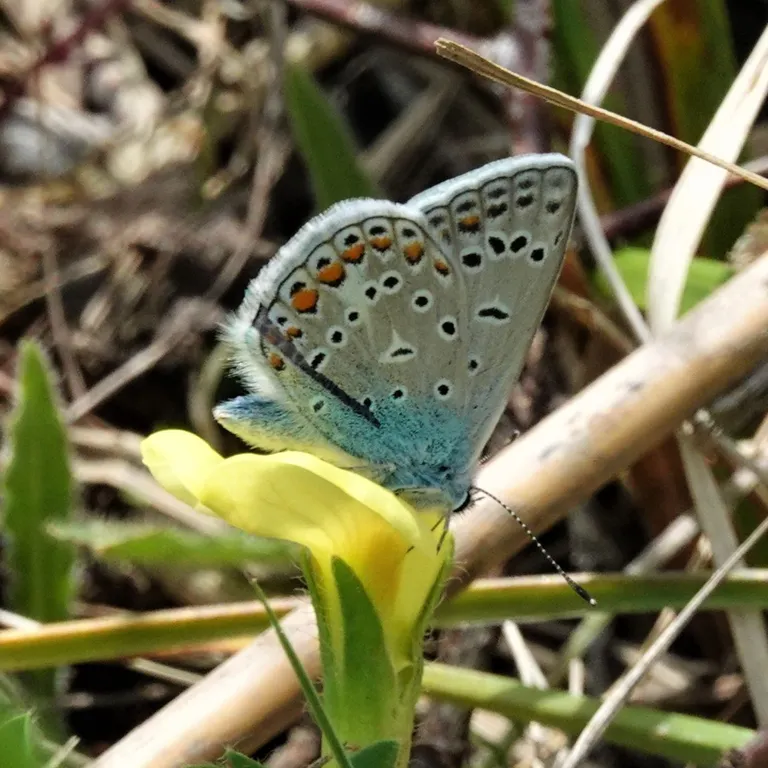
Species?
Polyommatus icarus
